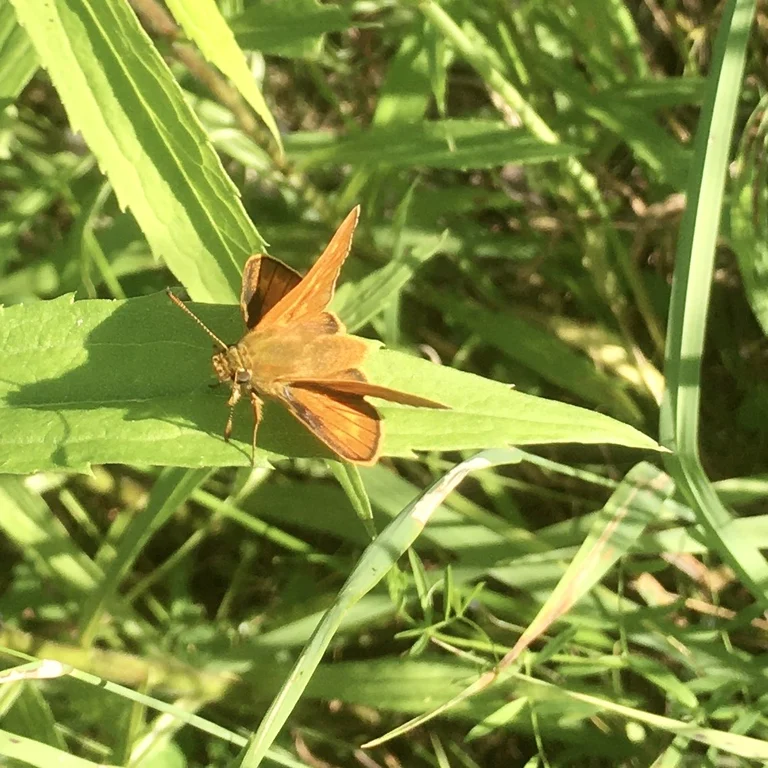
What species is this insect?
Ochlodes sylvanus (also Ochlodes venata)
